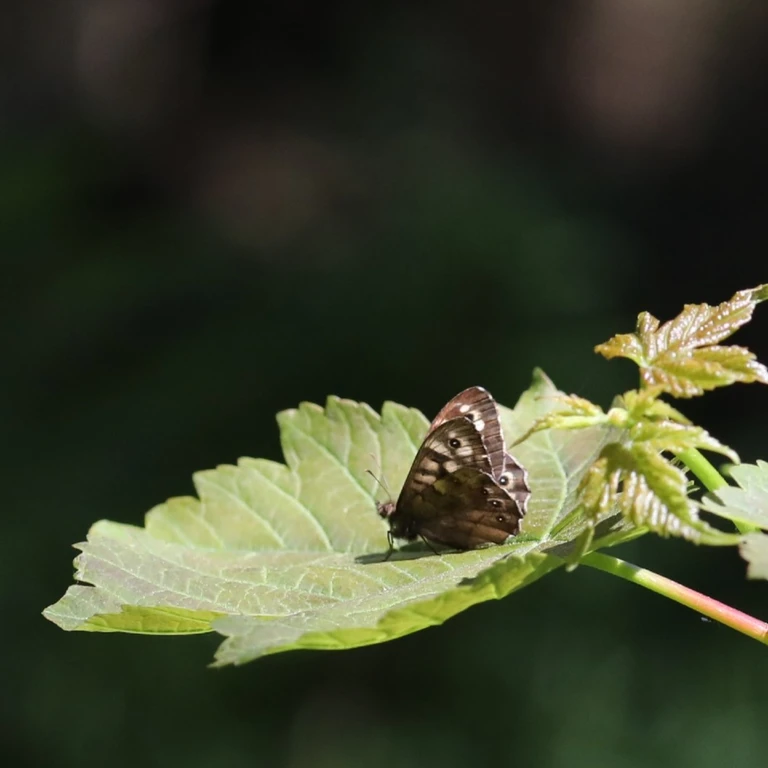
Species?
Pararge aegeria
